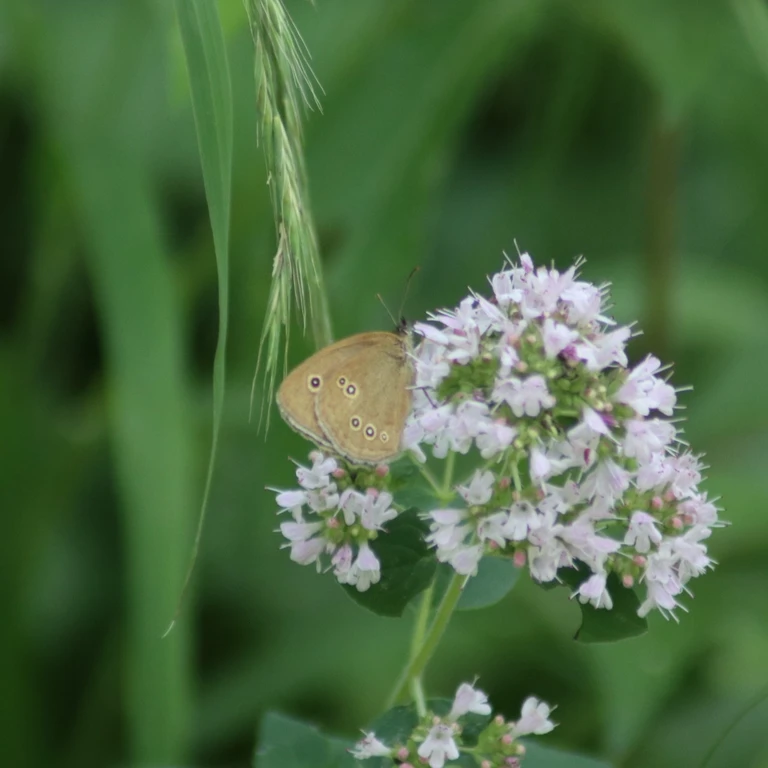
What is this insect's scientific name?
Aphantopus hyperantus
